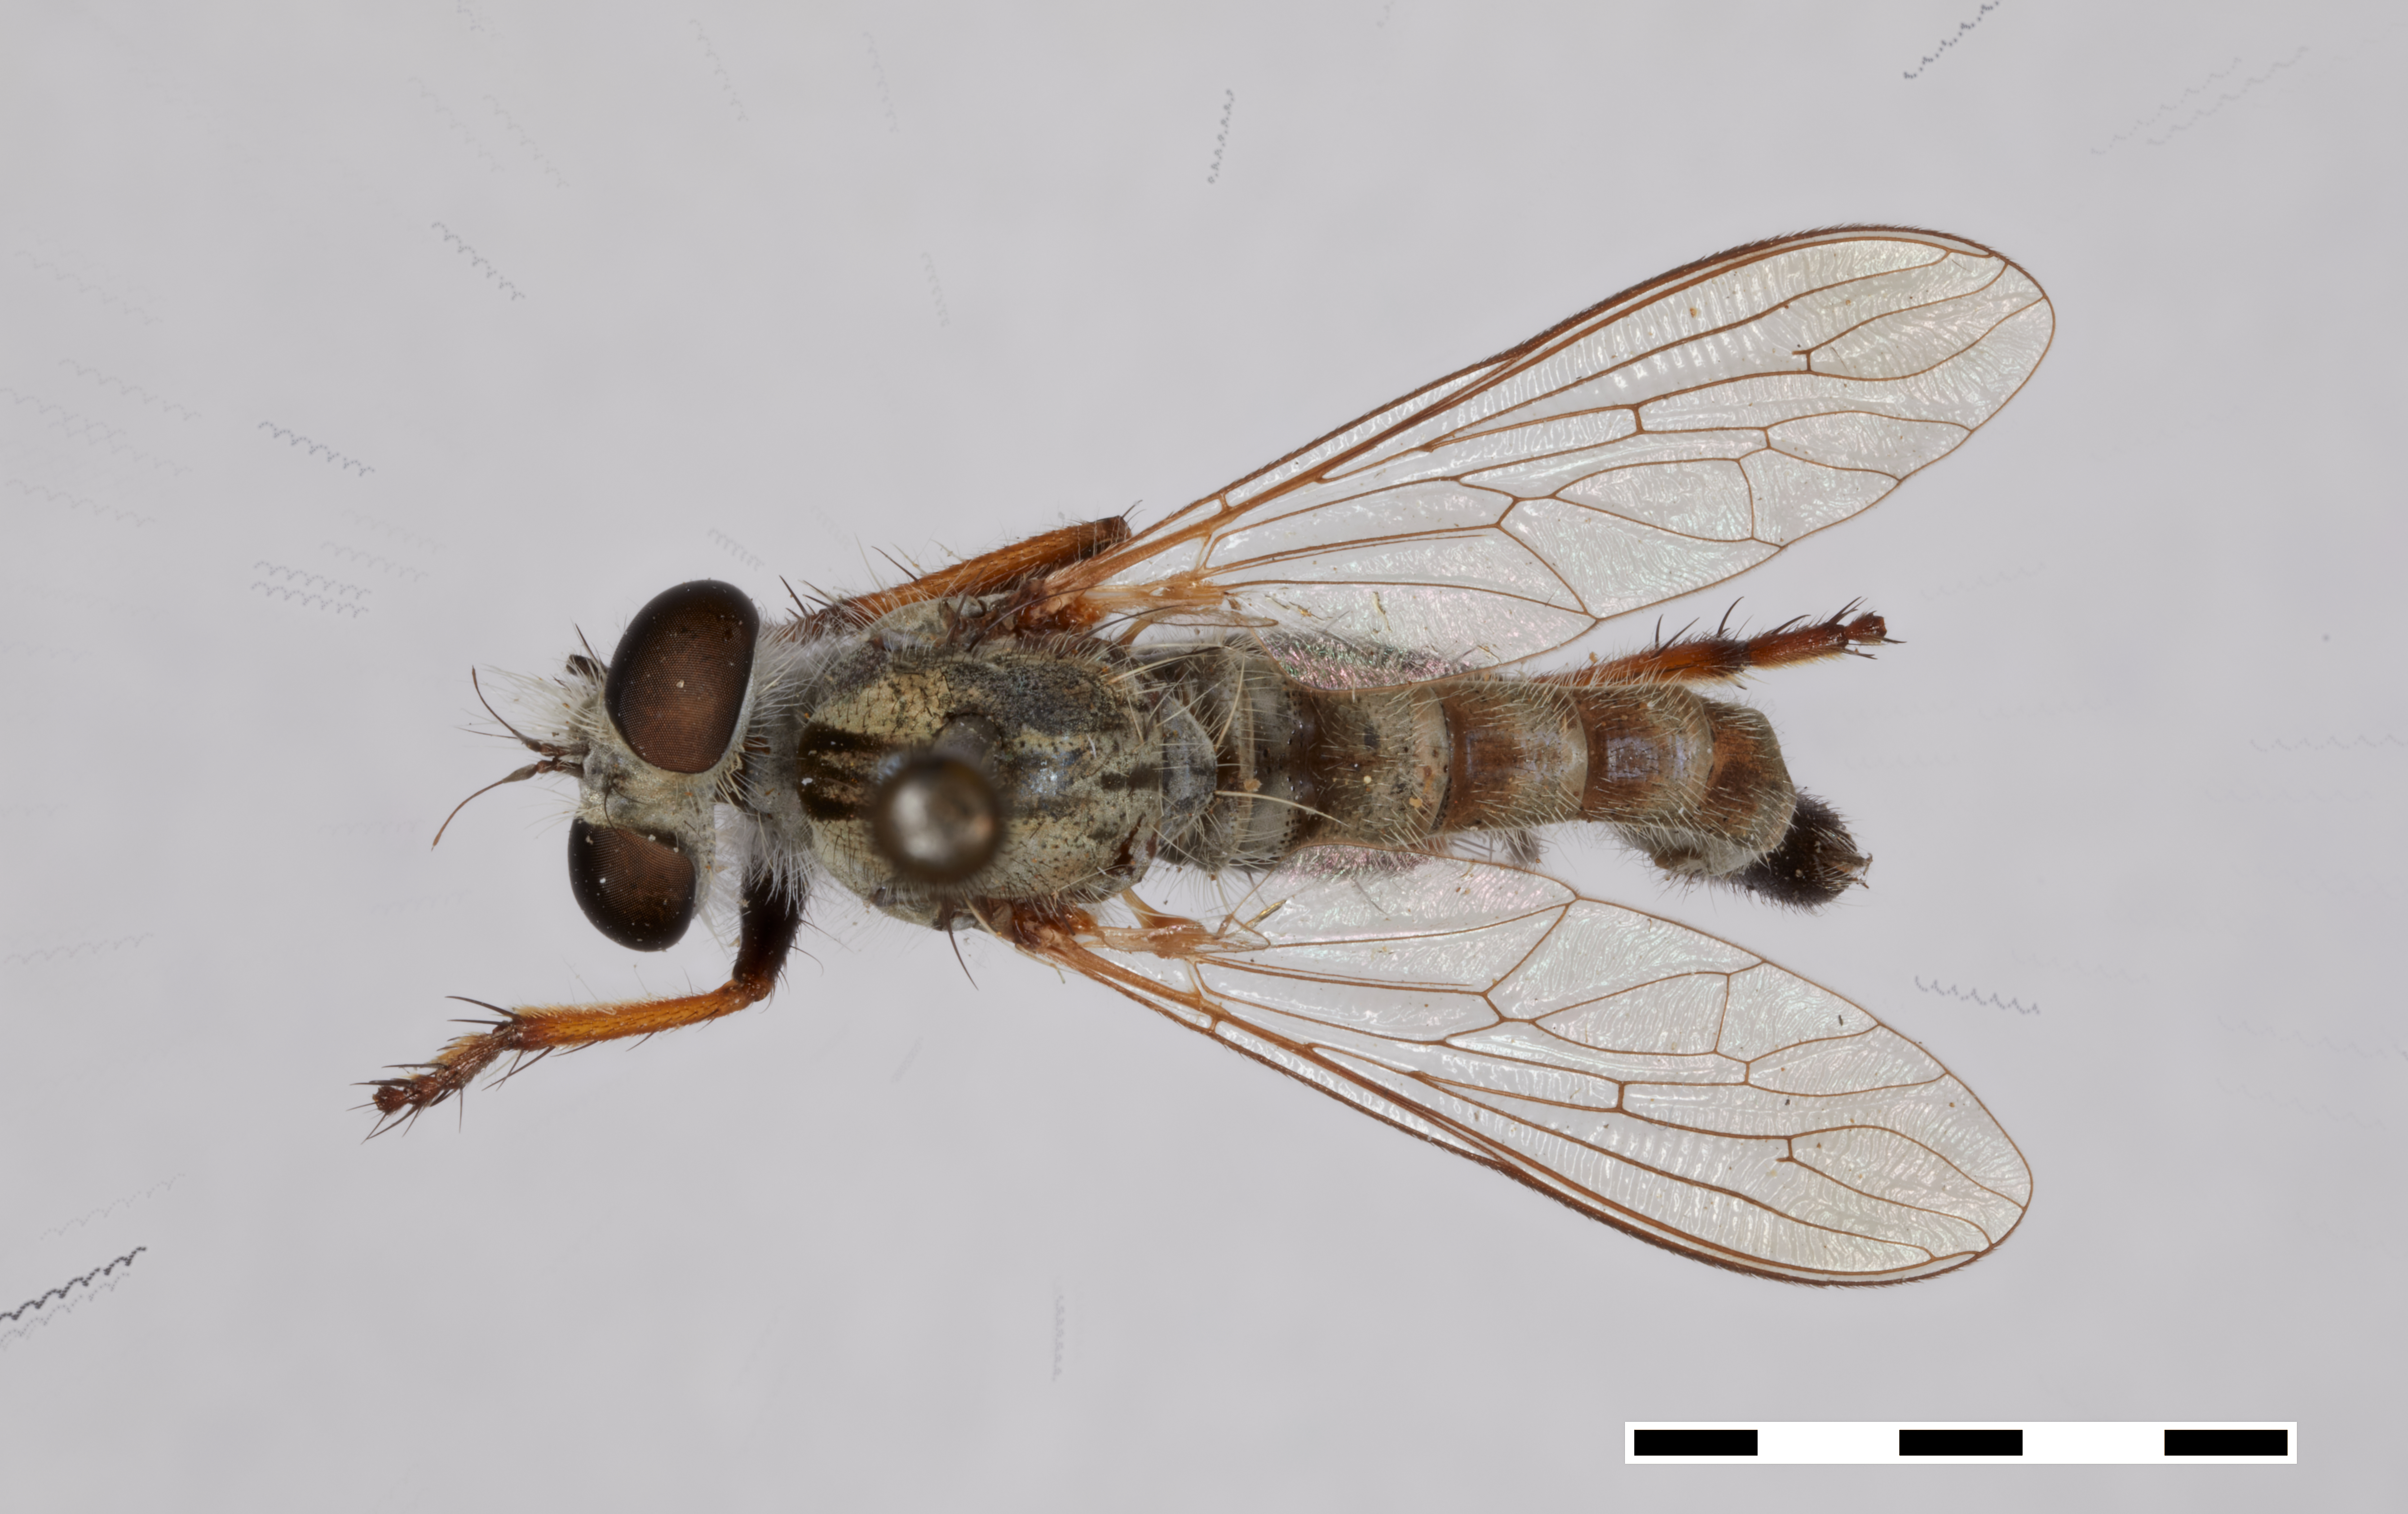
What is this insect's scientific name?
Erax tuberculata
